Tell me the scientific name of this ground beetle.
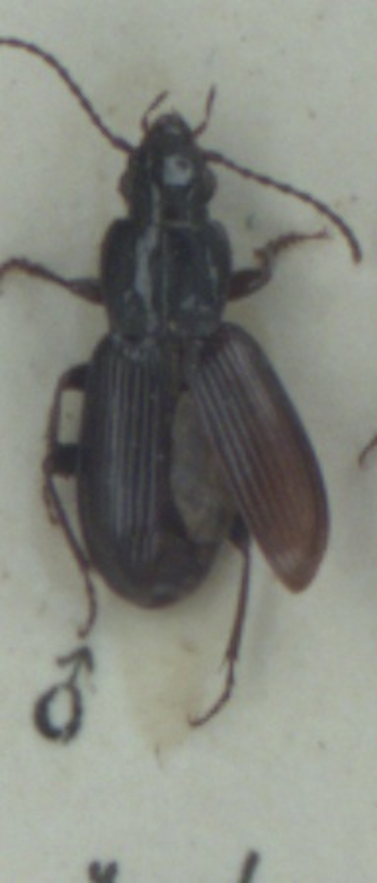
Pterostichus minor
